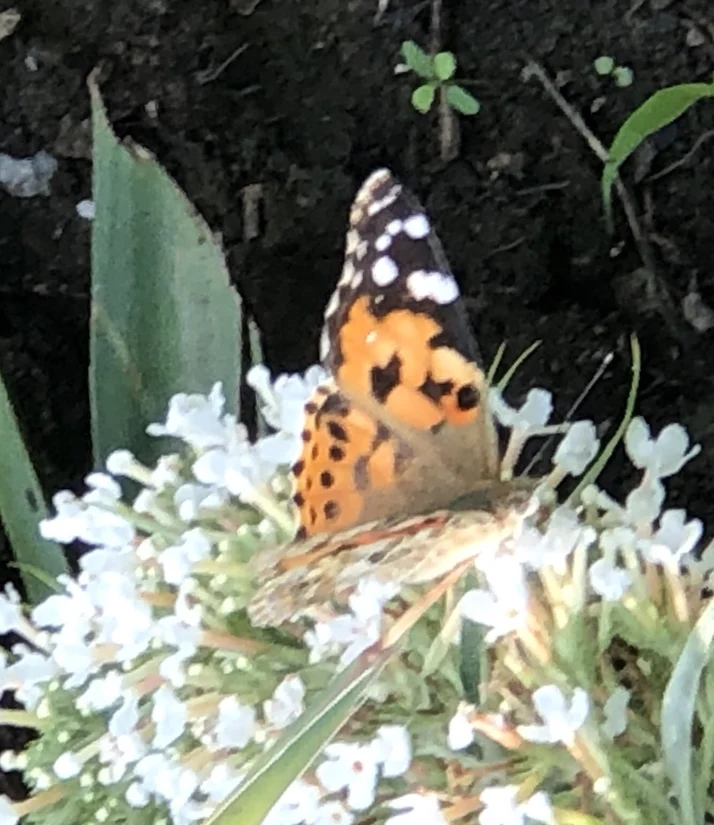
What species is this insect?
Vanessa cardui
